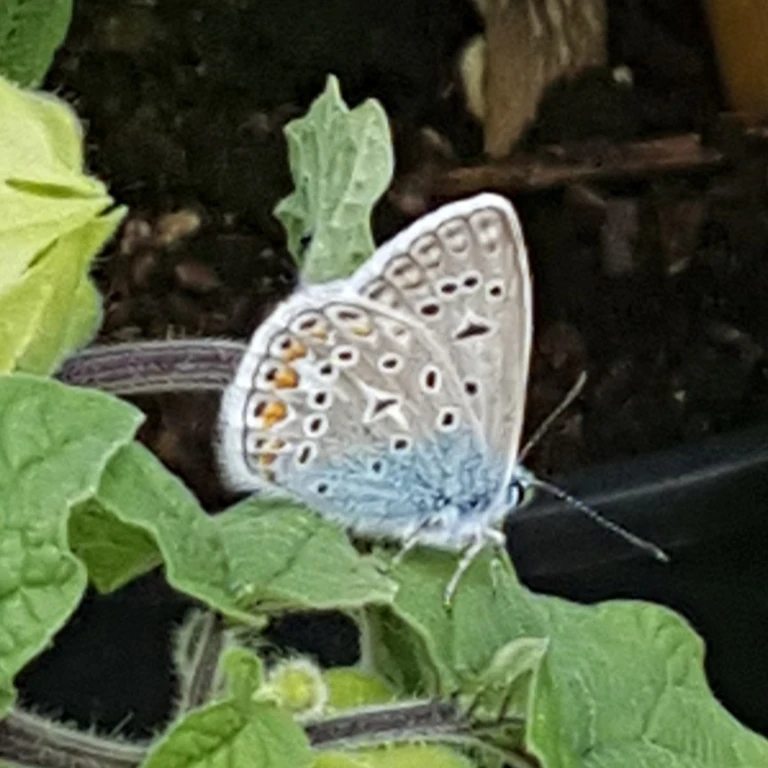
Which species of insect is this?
Polyommatus icarus
